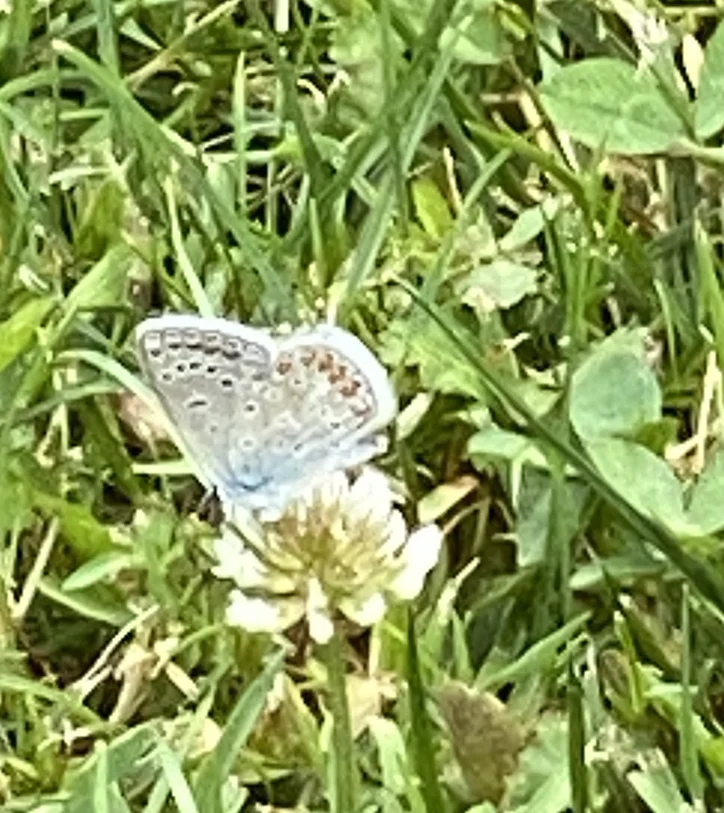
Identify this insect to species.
Polyommatus icarus
